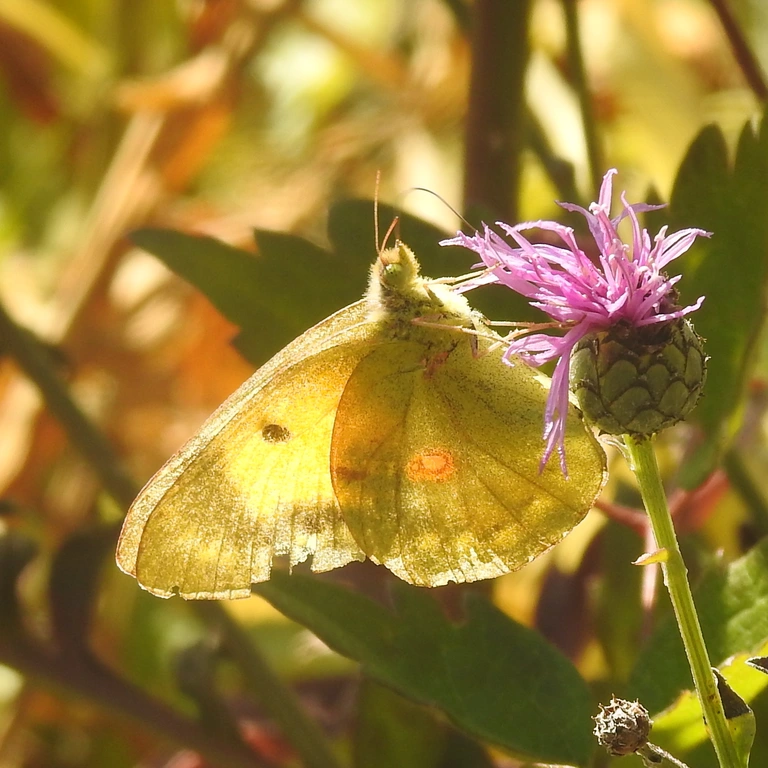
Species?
Colias croceus
